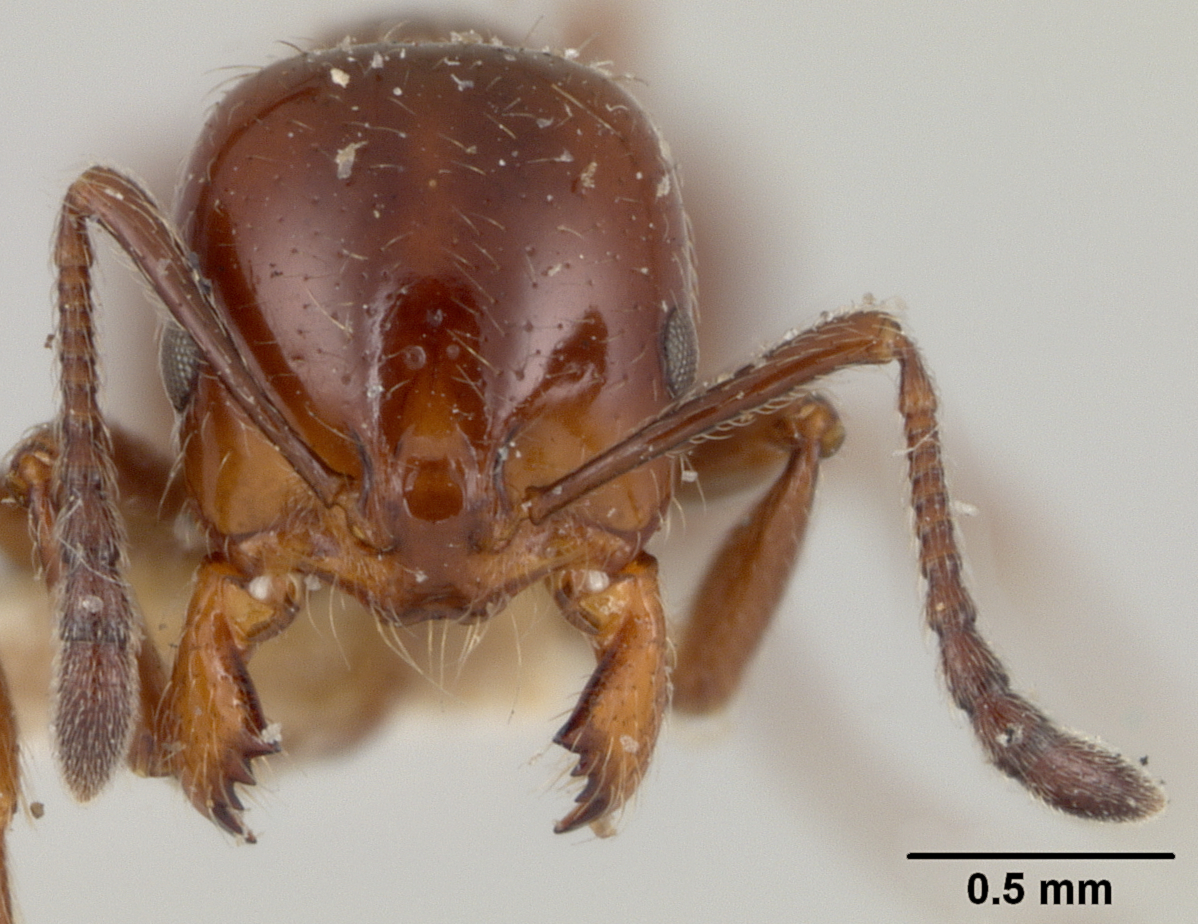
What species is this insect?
Monomorium suteri
